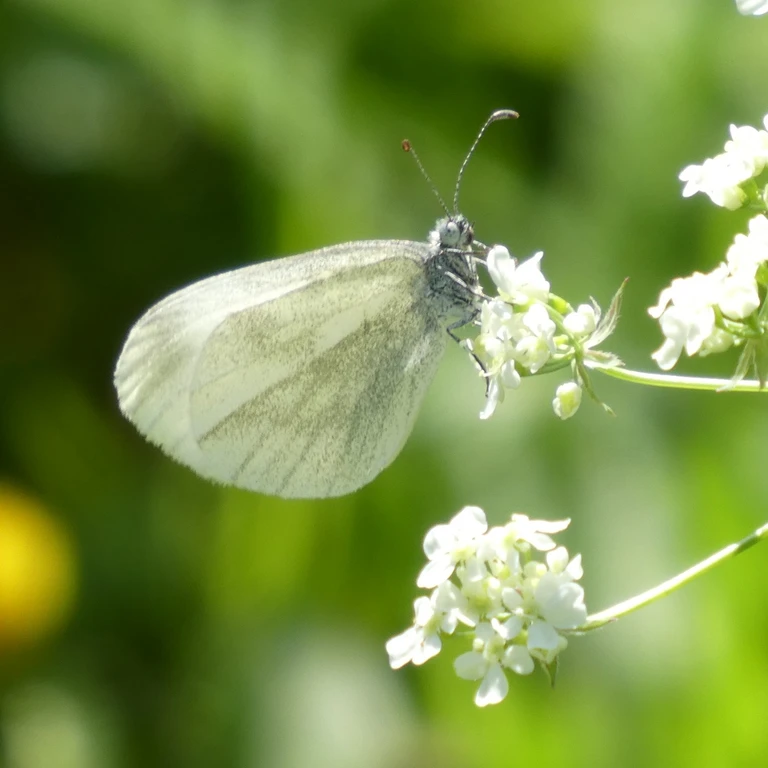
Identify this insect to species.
Leptidea sinapis/juvernica
